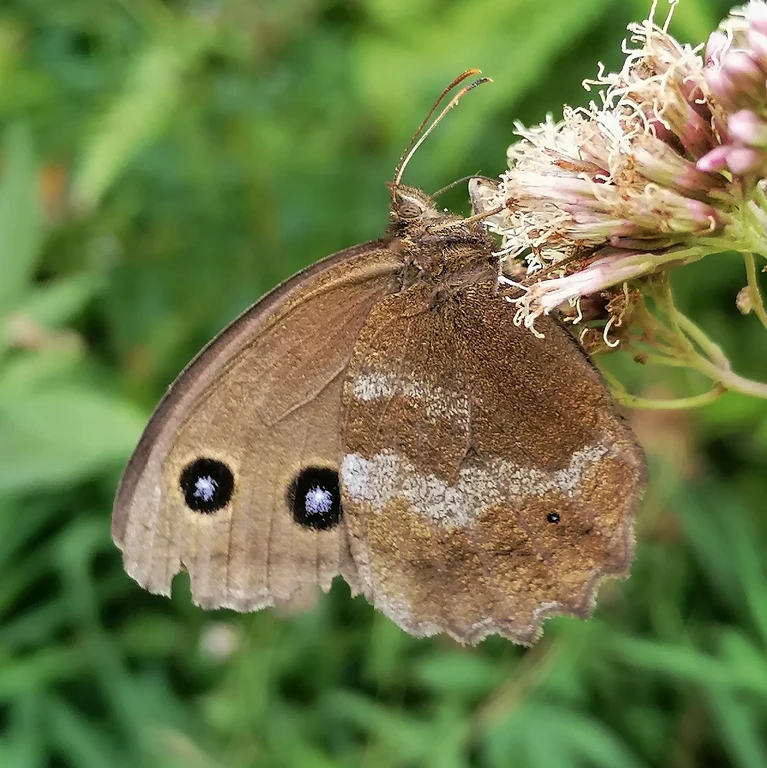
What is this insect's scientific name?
Minois dryas
